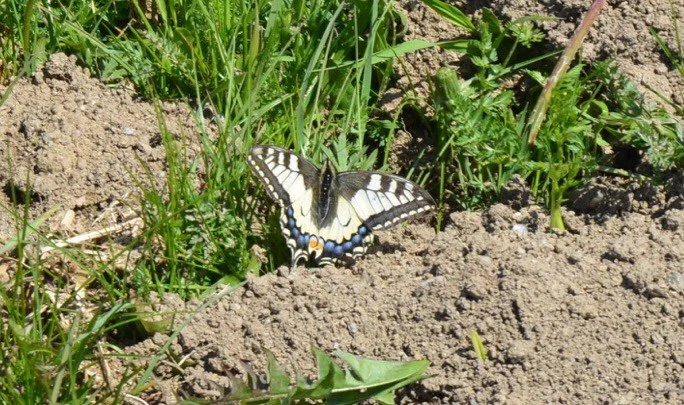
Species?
Papilio machaon
